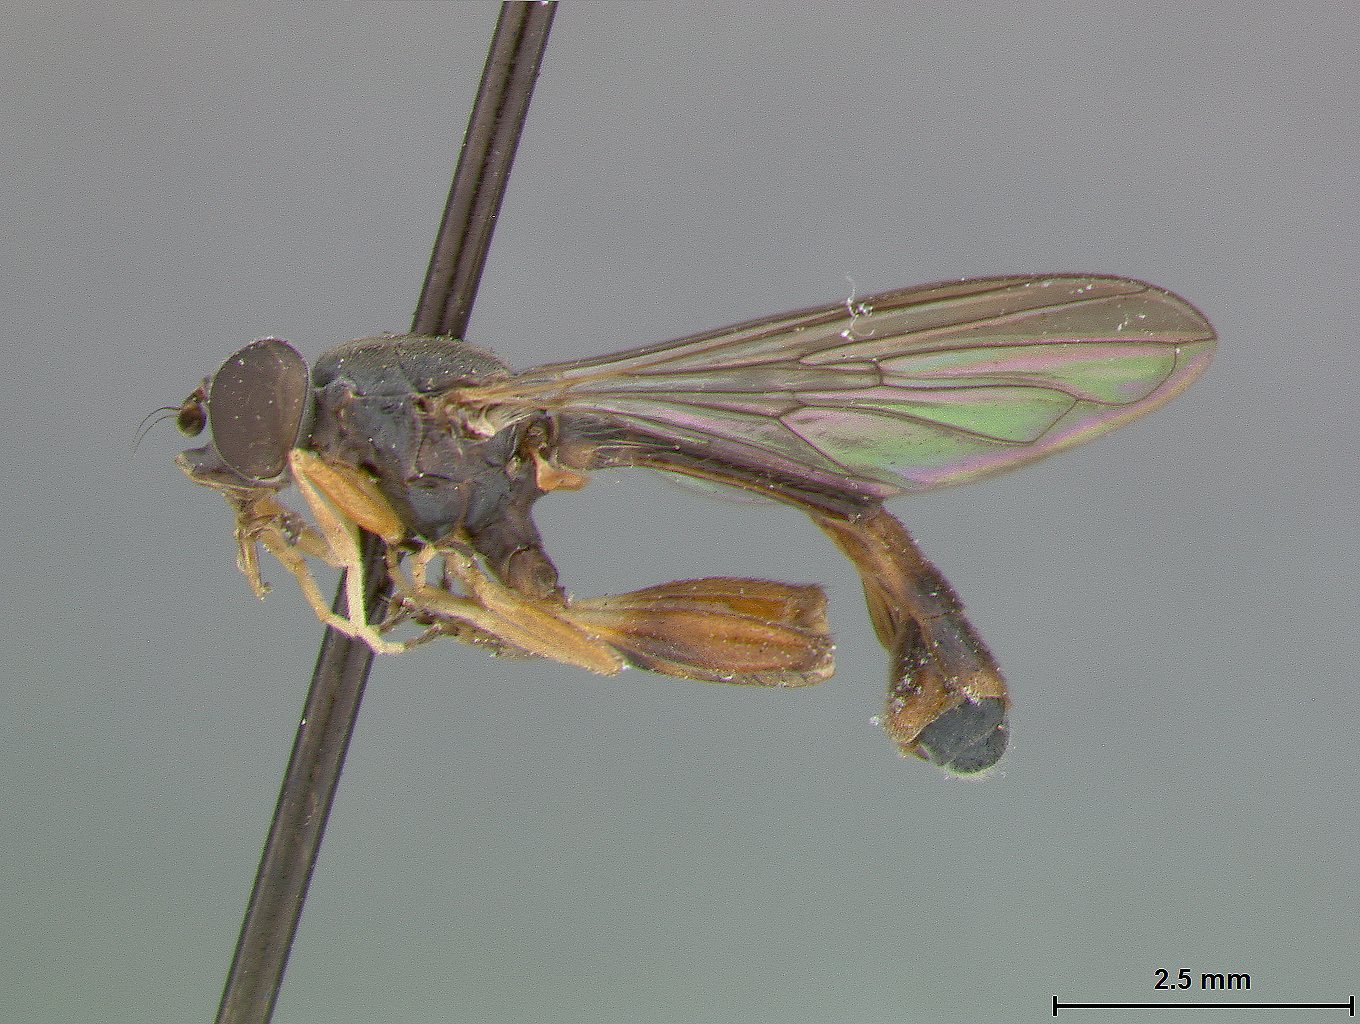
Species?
Sphegina californica
